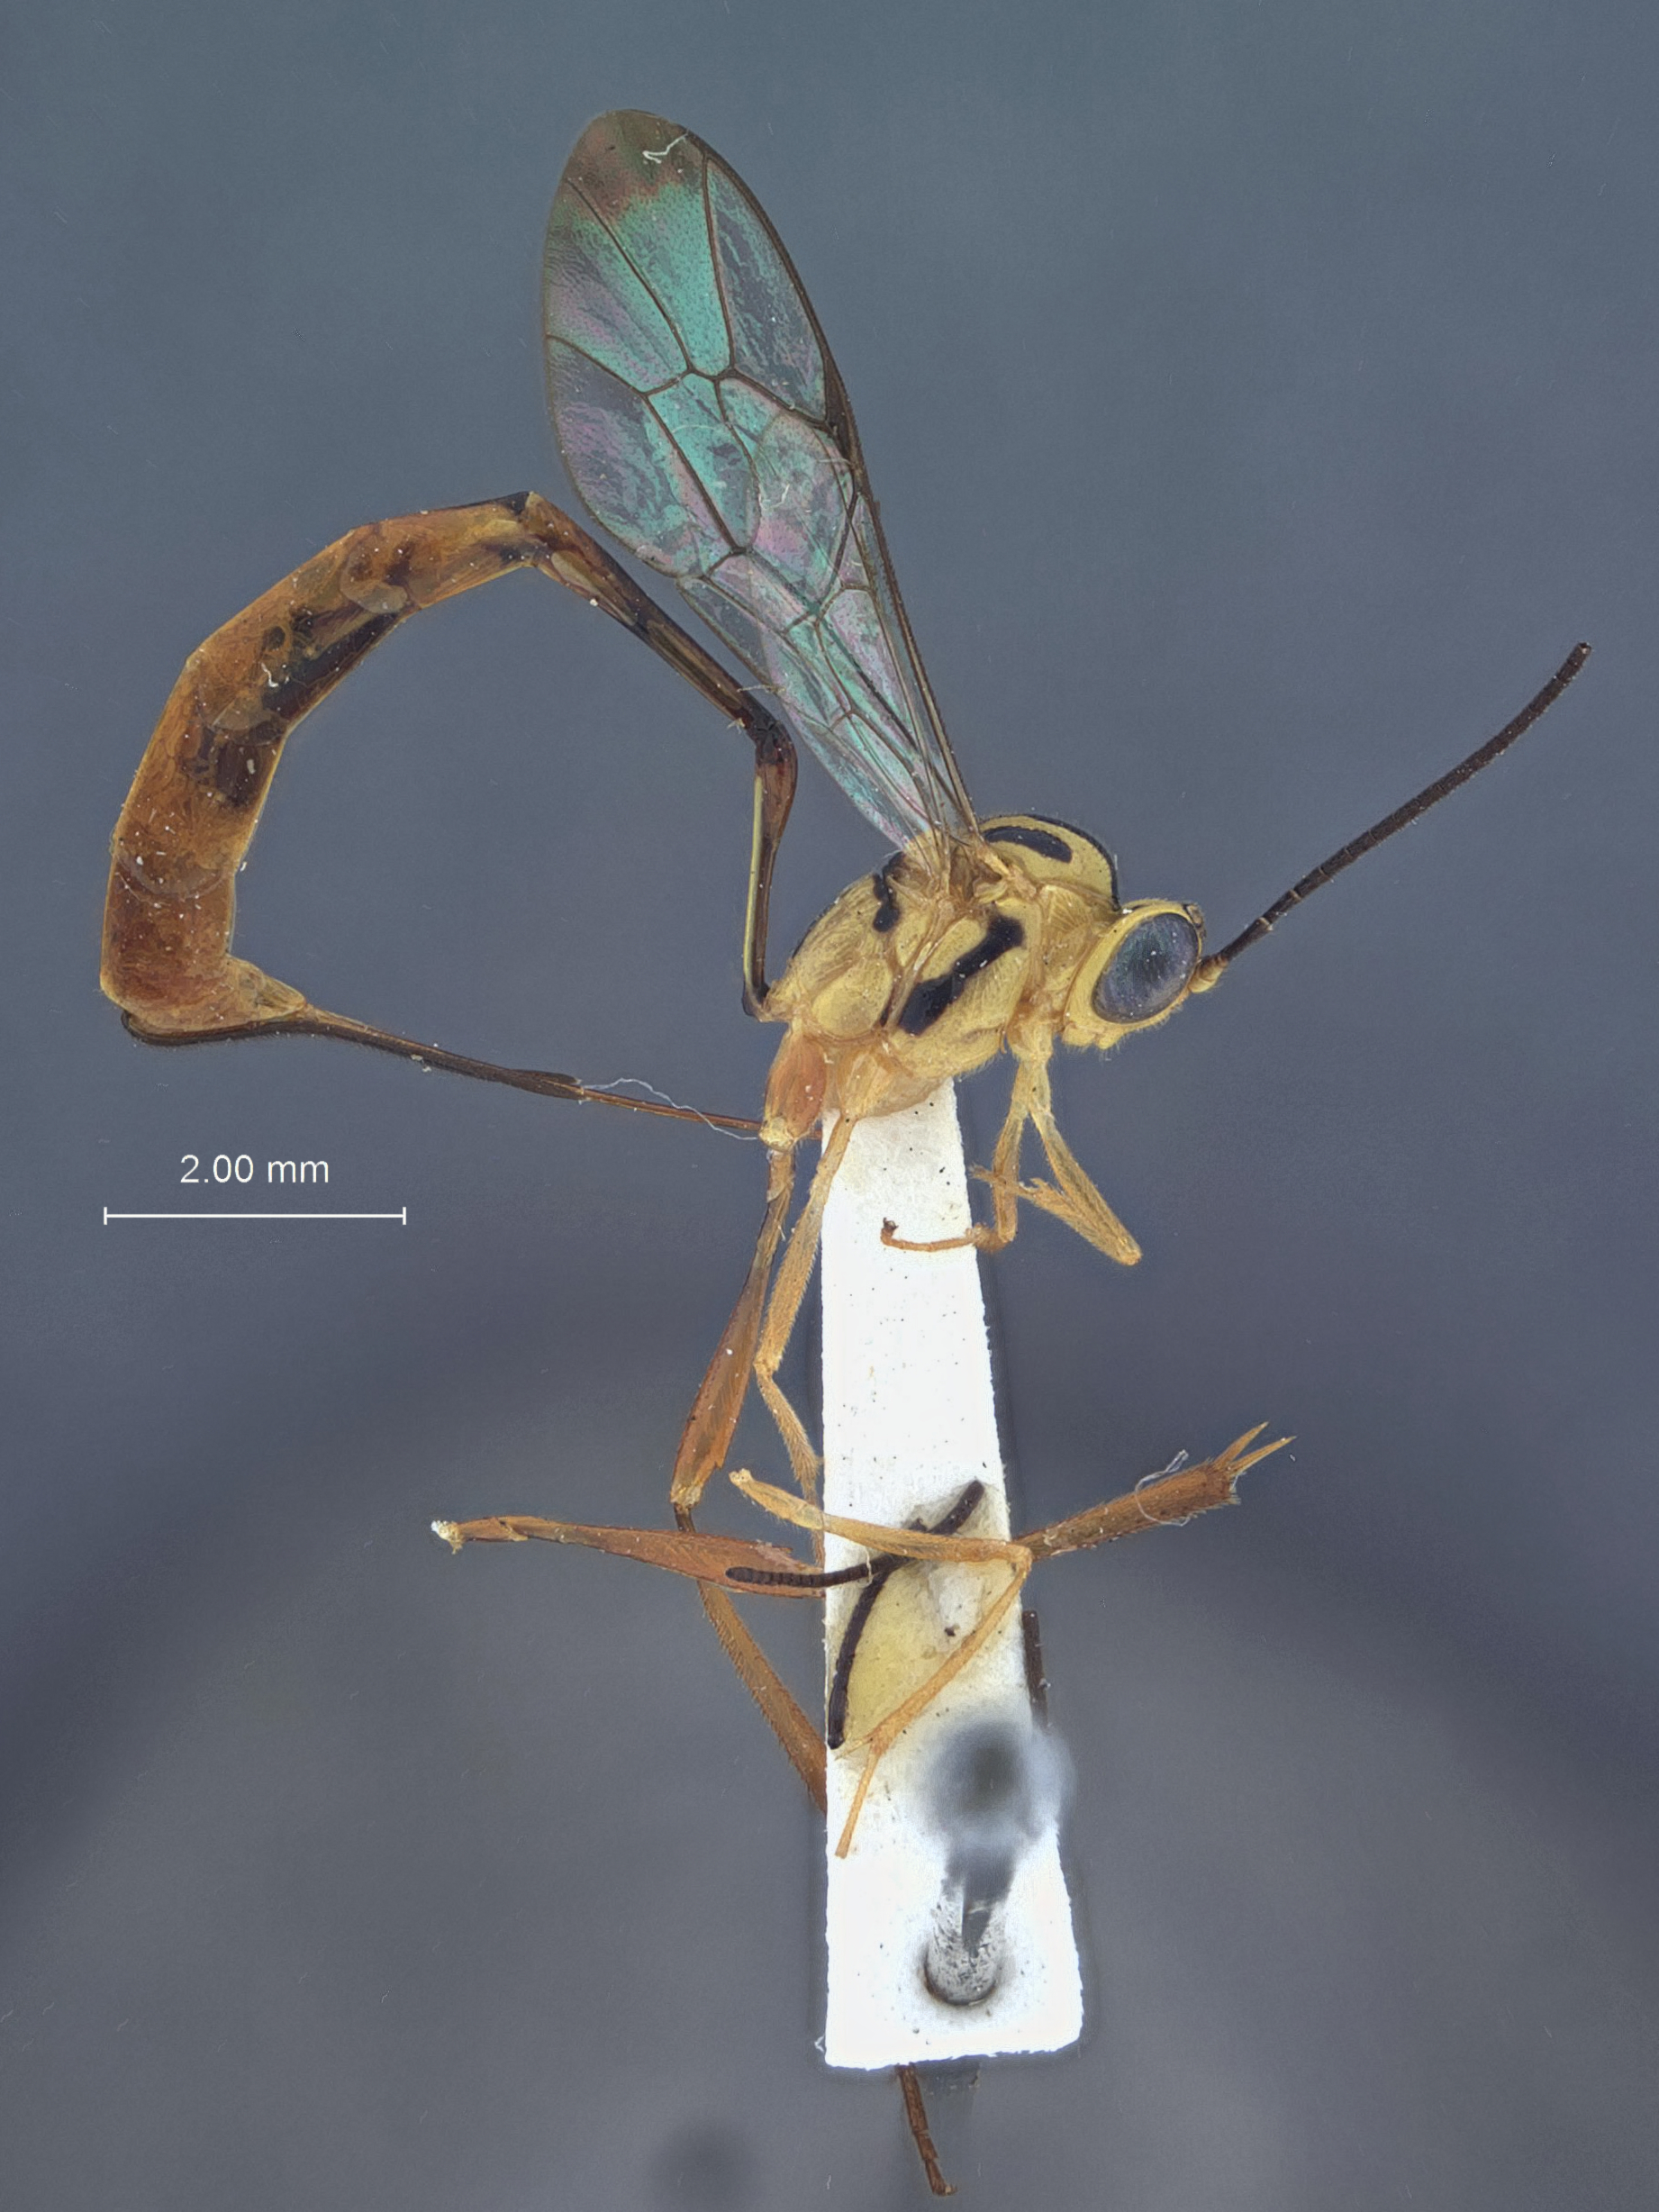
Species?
Brachyxiphosoma insularis
